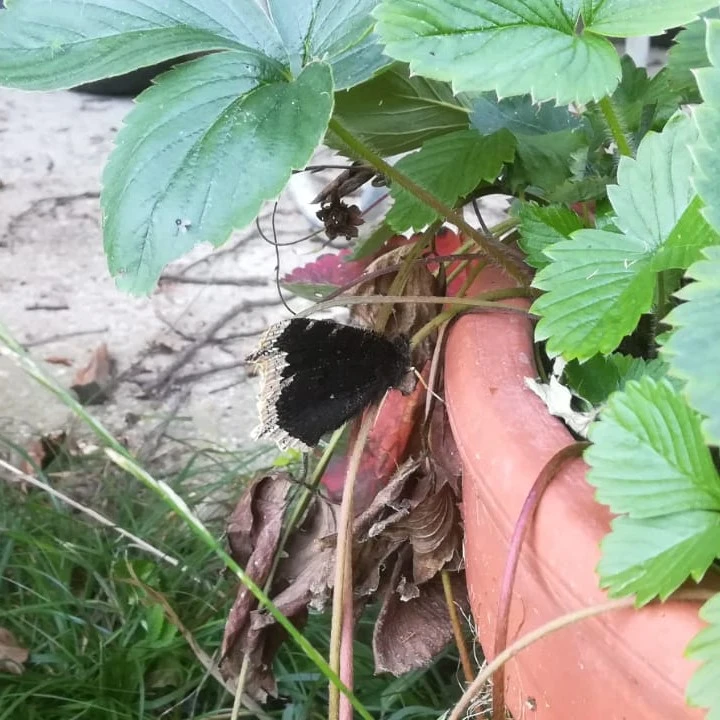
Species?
Nymphalis antiopa
